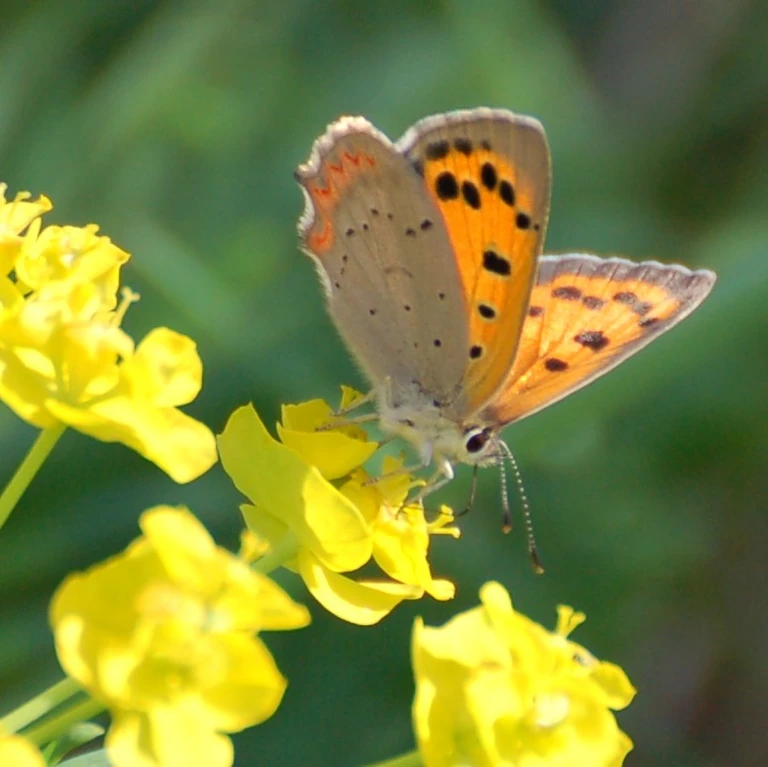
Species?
Lycaena phlaeas
